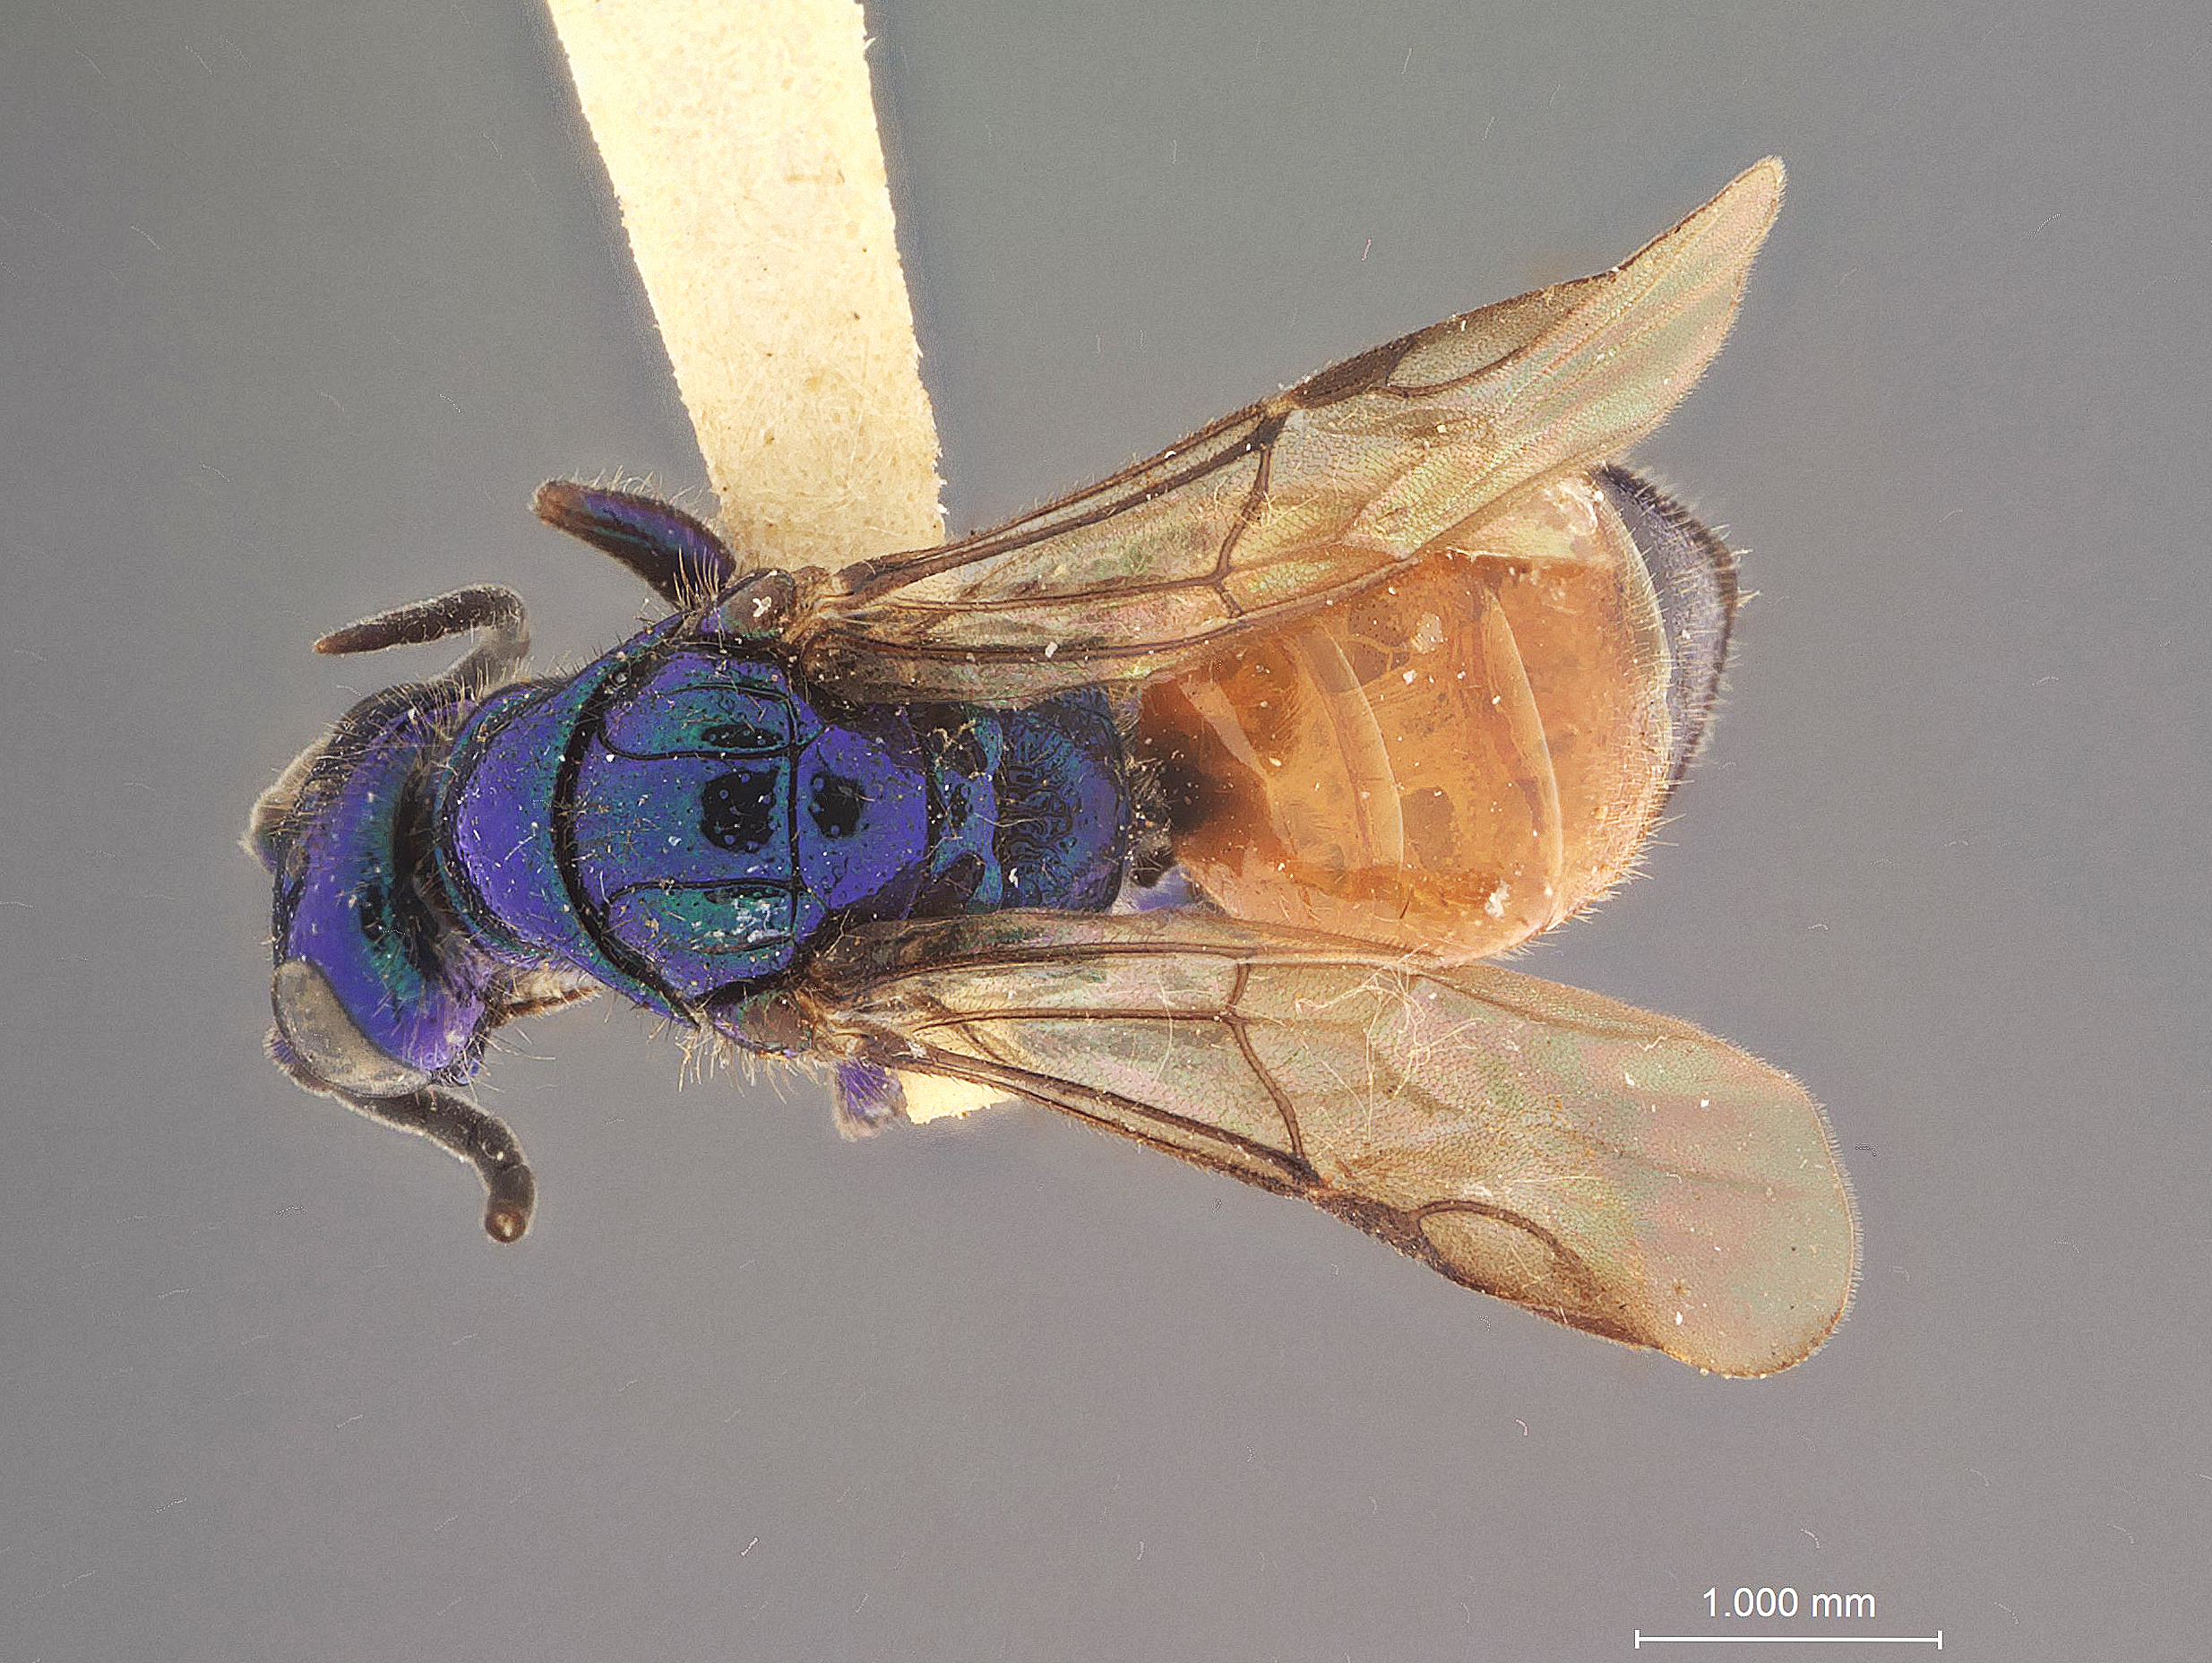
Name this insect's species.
Cleptes blaisdelli
